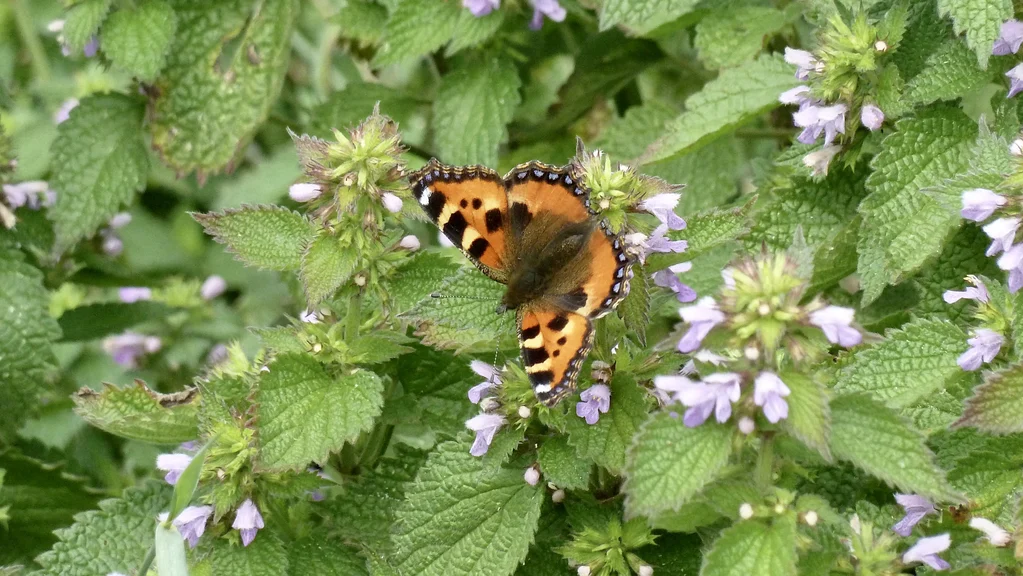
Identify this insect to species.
Aglais urticae
